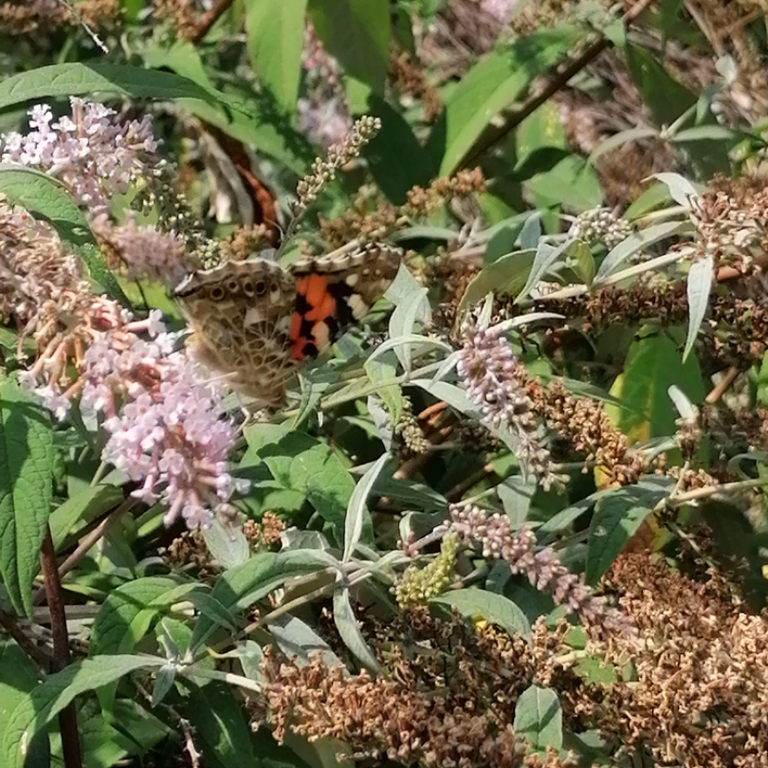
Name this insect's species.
Vanessa cardui
